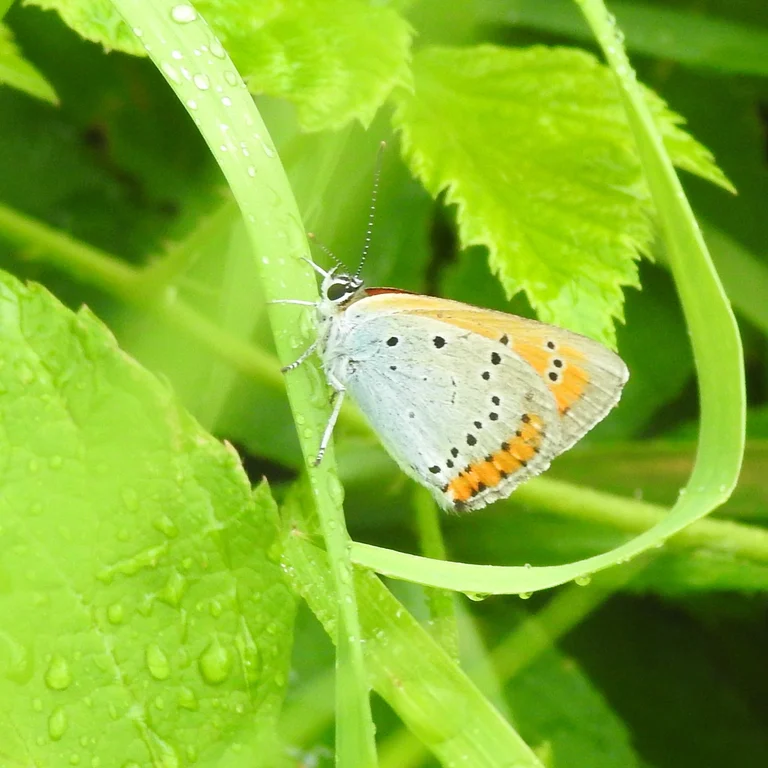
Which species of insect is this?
Lycaena dispar
